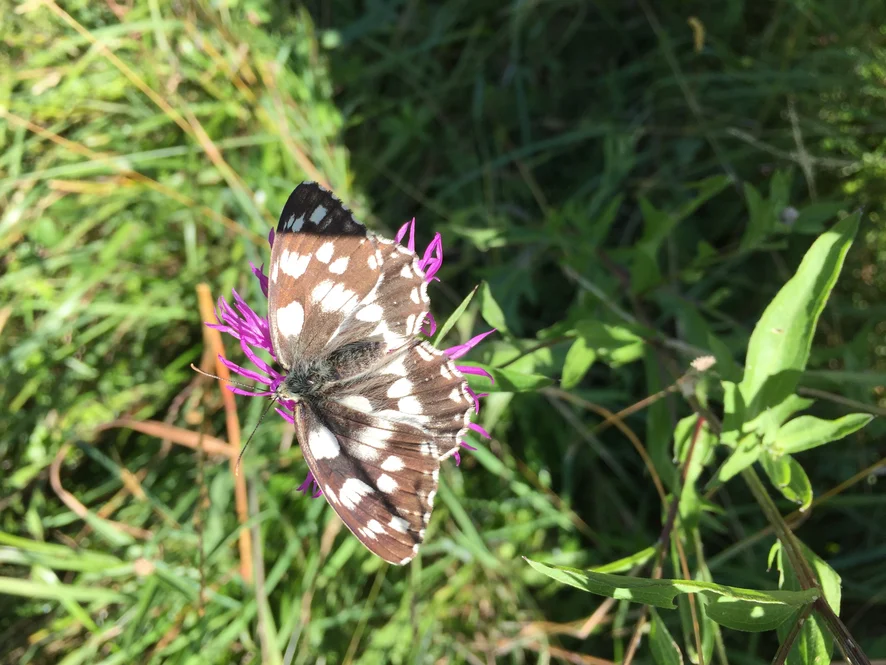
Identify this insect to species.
Melanargia galathea
